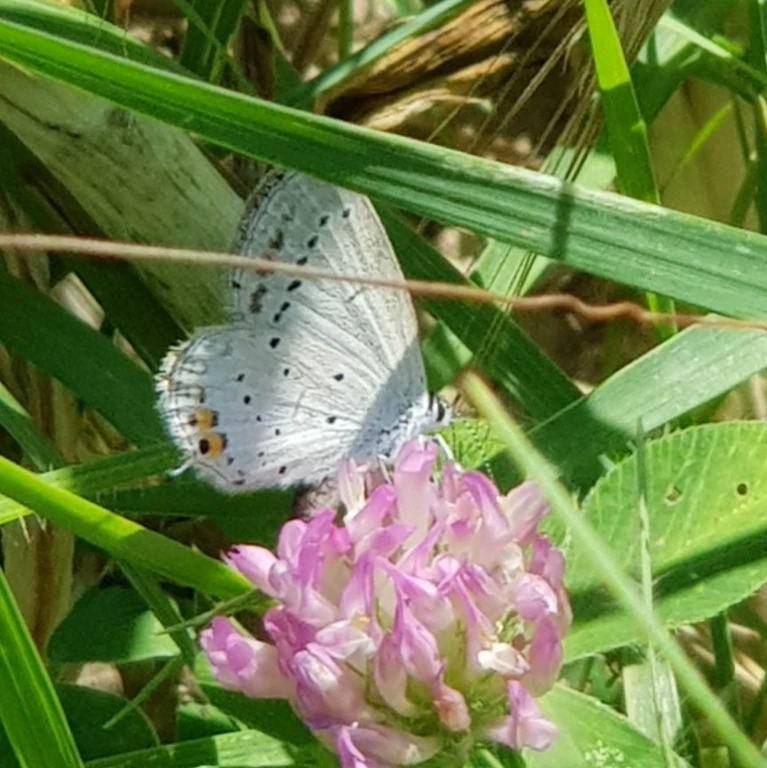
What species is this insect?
Cupido argiades (also Elkalyce argiades)
